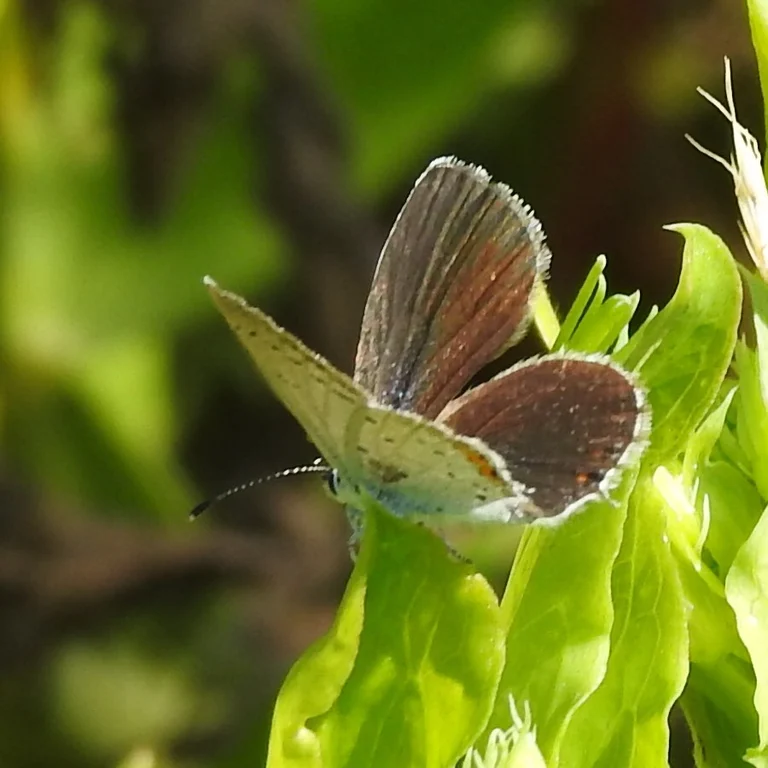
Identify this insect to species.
Cupido argiades (also Elkalyce argiades)
